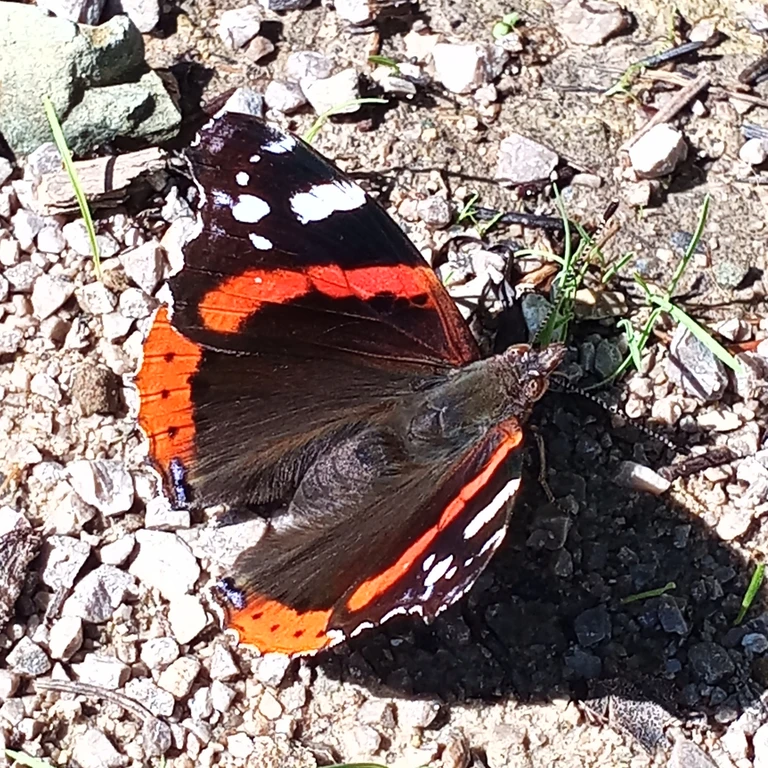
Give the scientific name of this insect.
Vanessa atalanta
